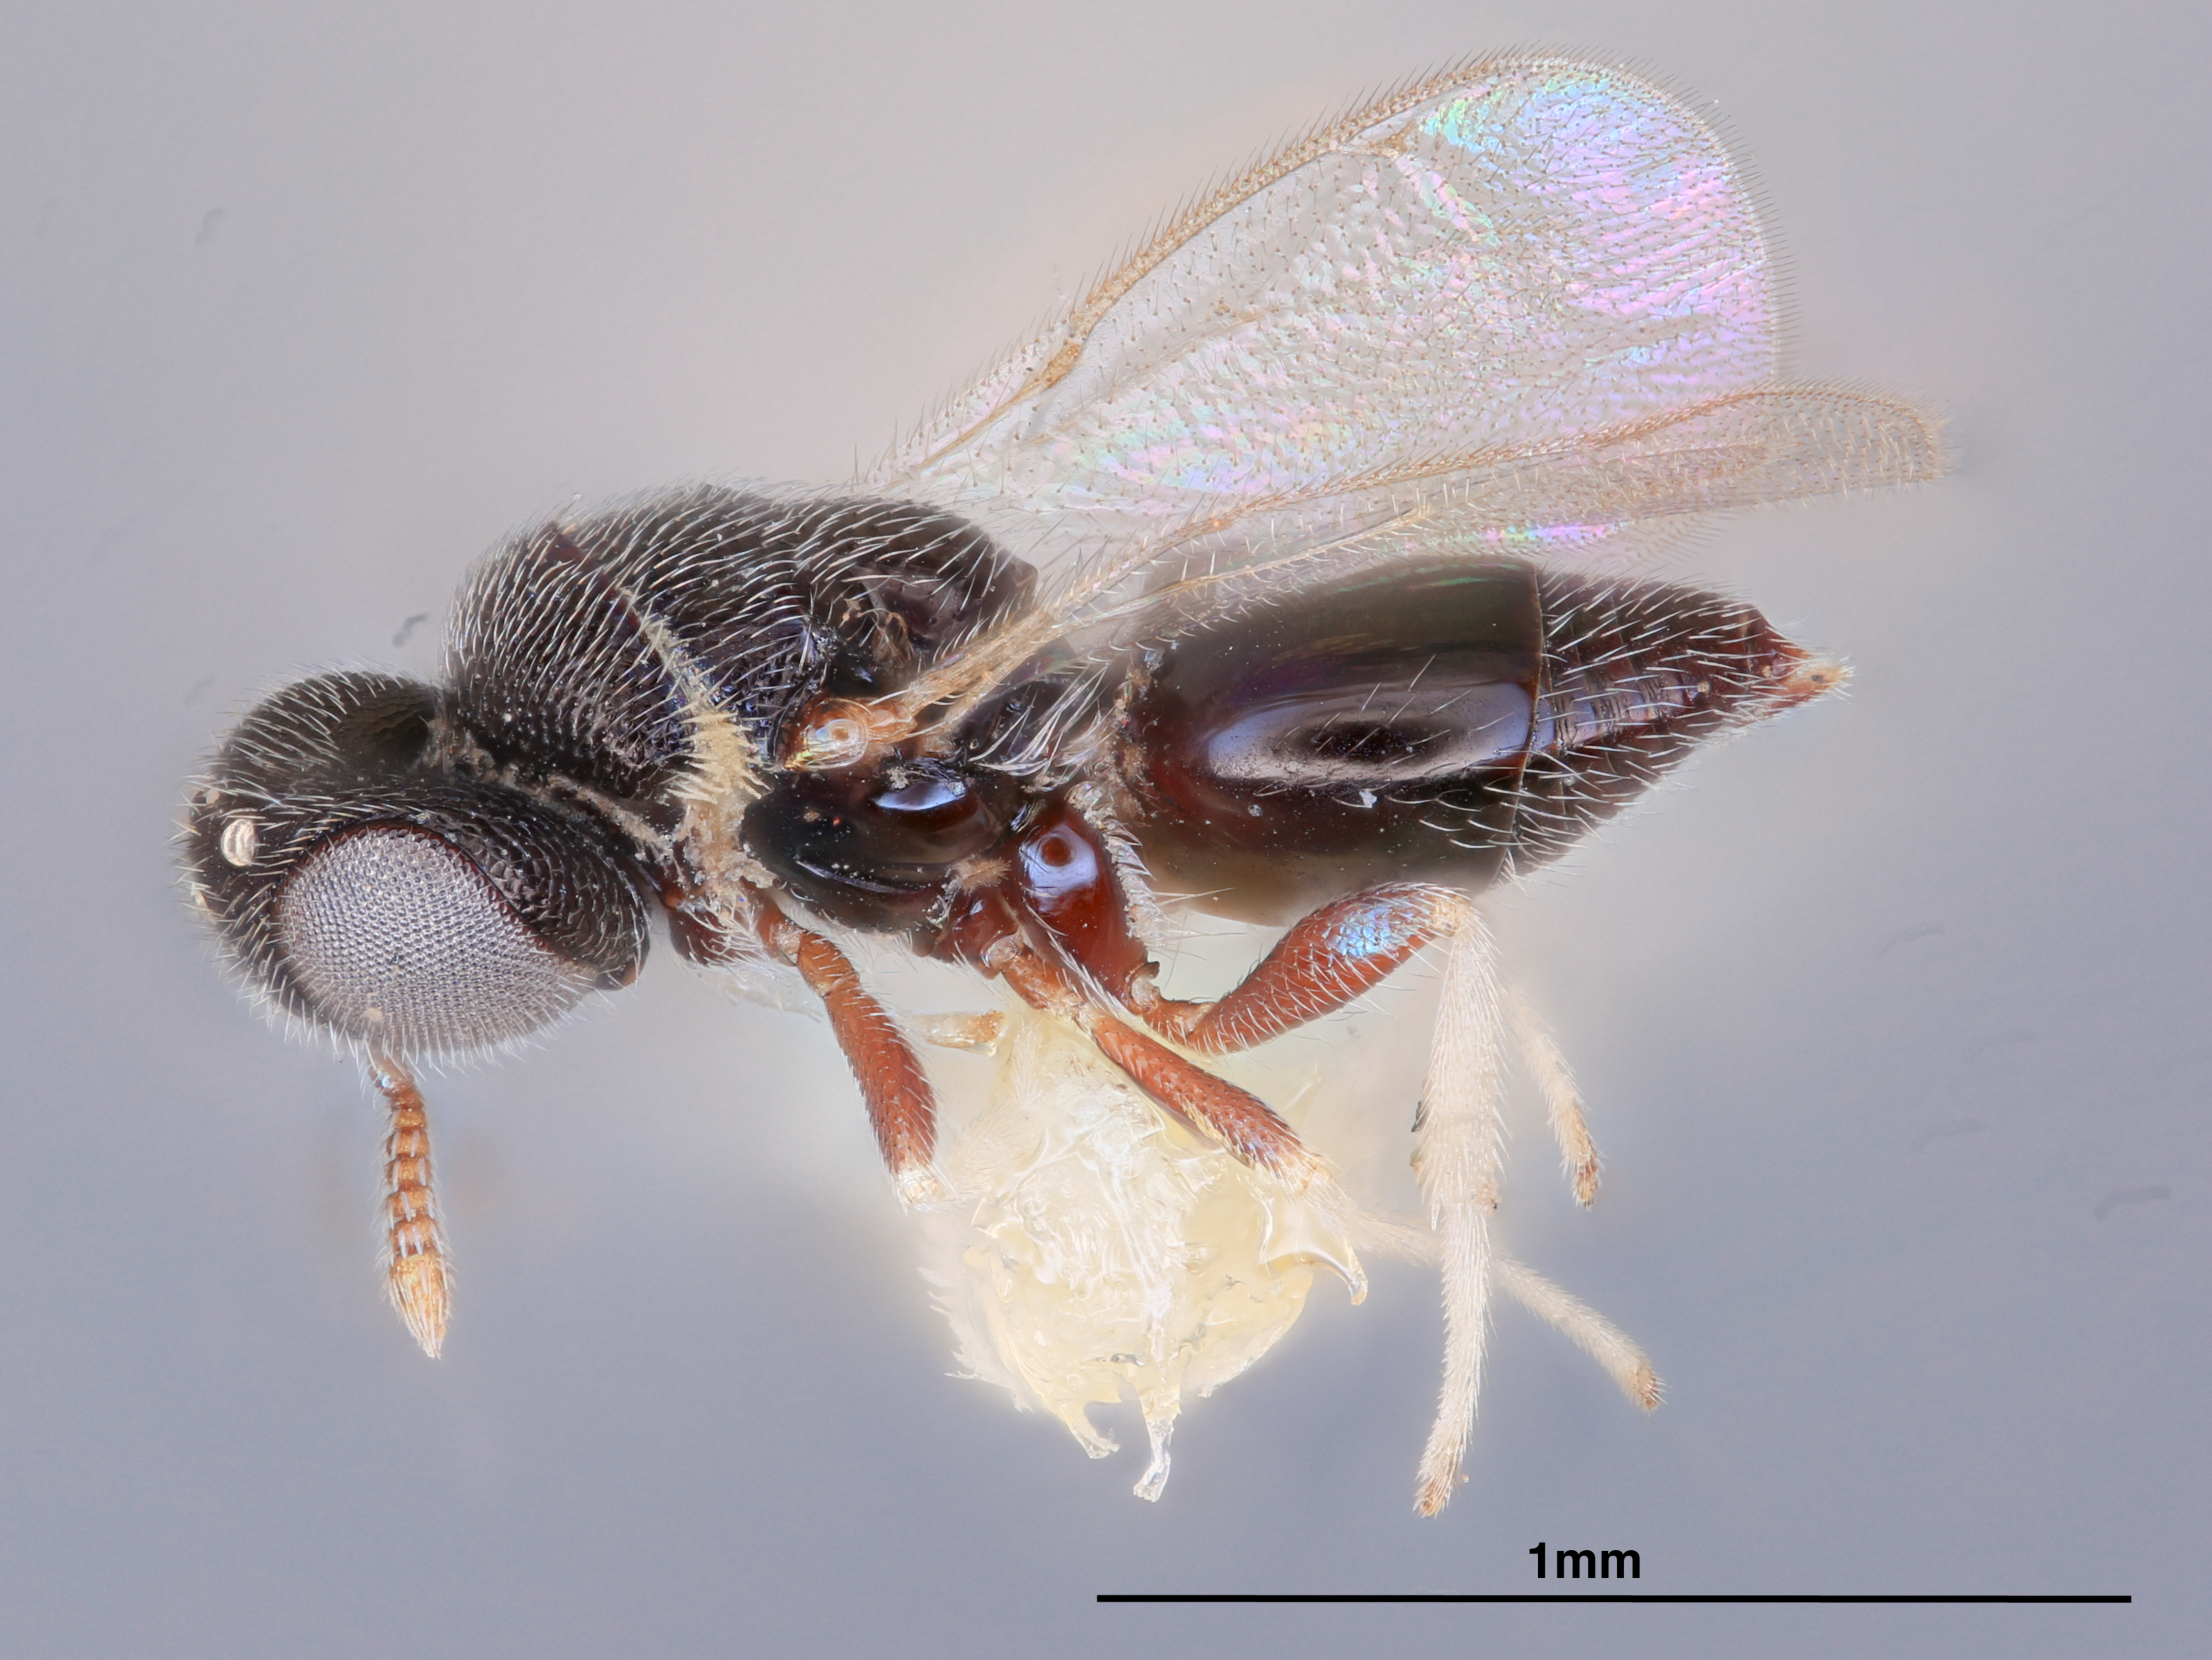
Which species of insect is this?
Herbertia indica
